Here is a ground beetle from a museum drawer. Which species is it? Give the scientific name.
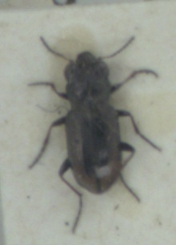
Notiophilus biguttatus
